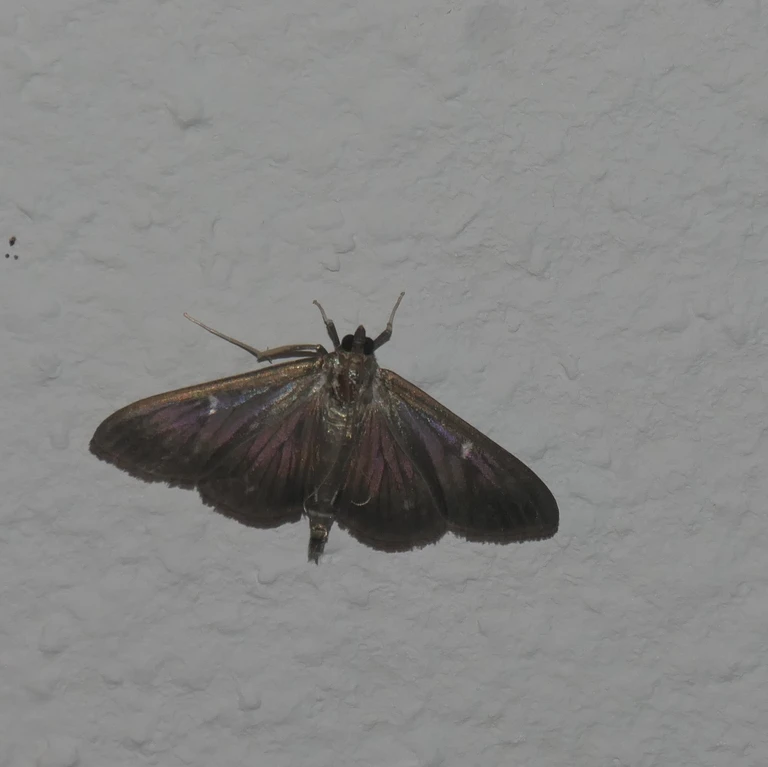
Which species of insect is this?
Cydalima perspectalis
